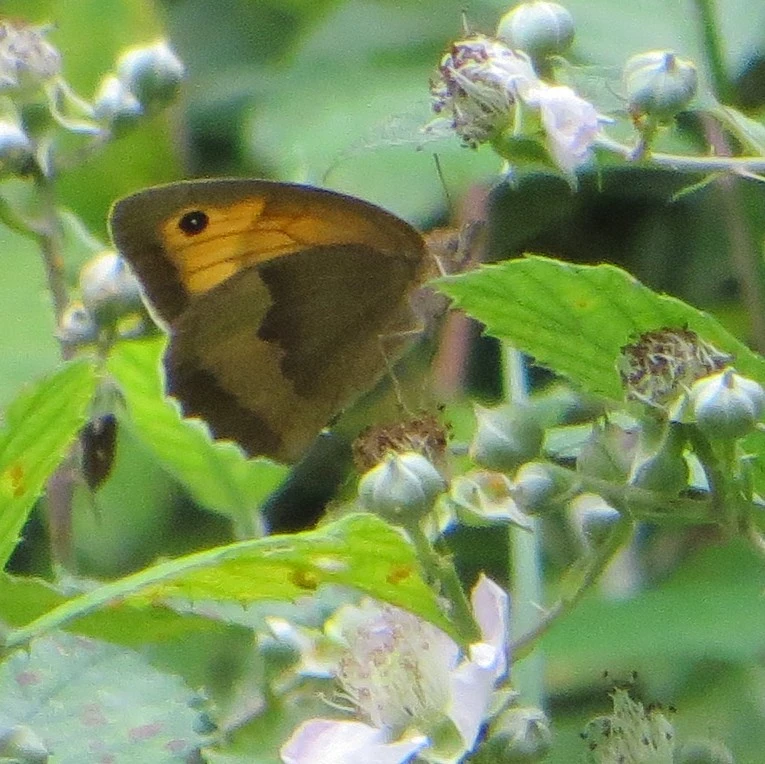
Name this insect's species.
Maniola jurtina
